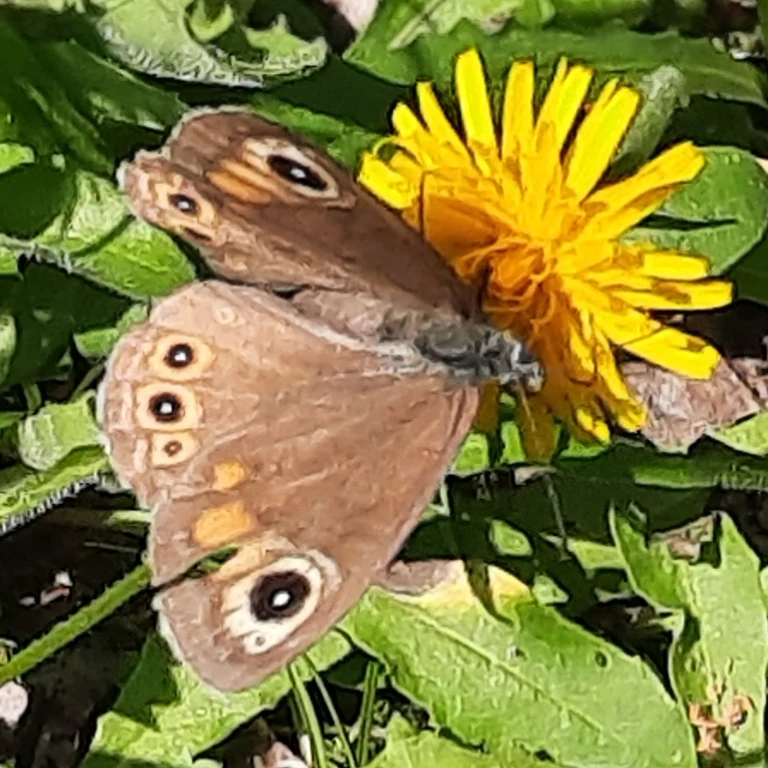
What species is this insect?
Lasiommata maera (also Pararge maera)
